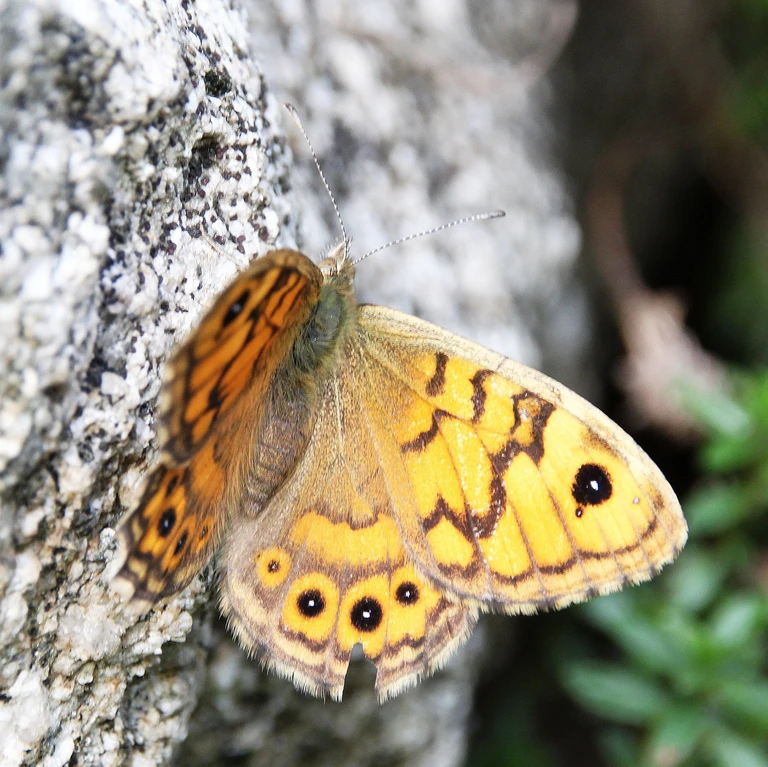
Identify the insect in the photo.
Lasiommata megera (also Pararge megera)
